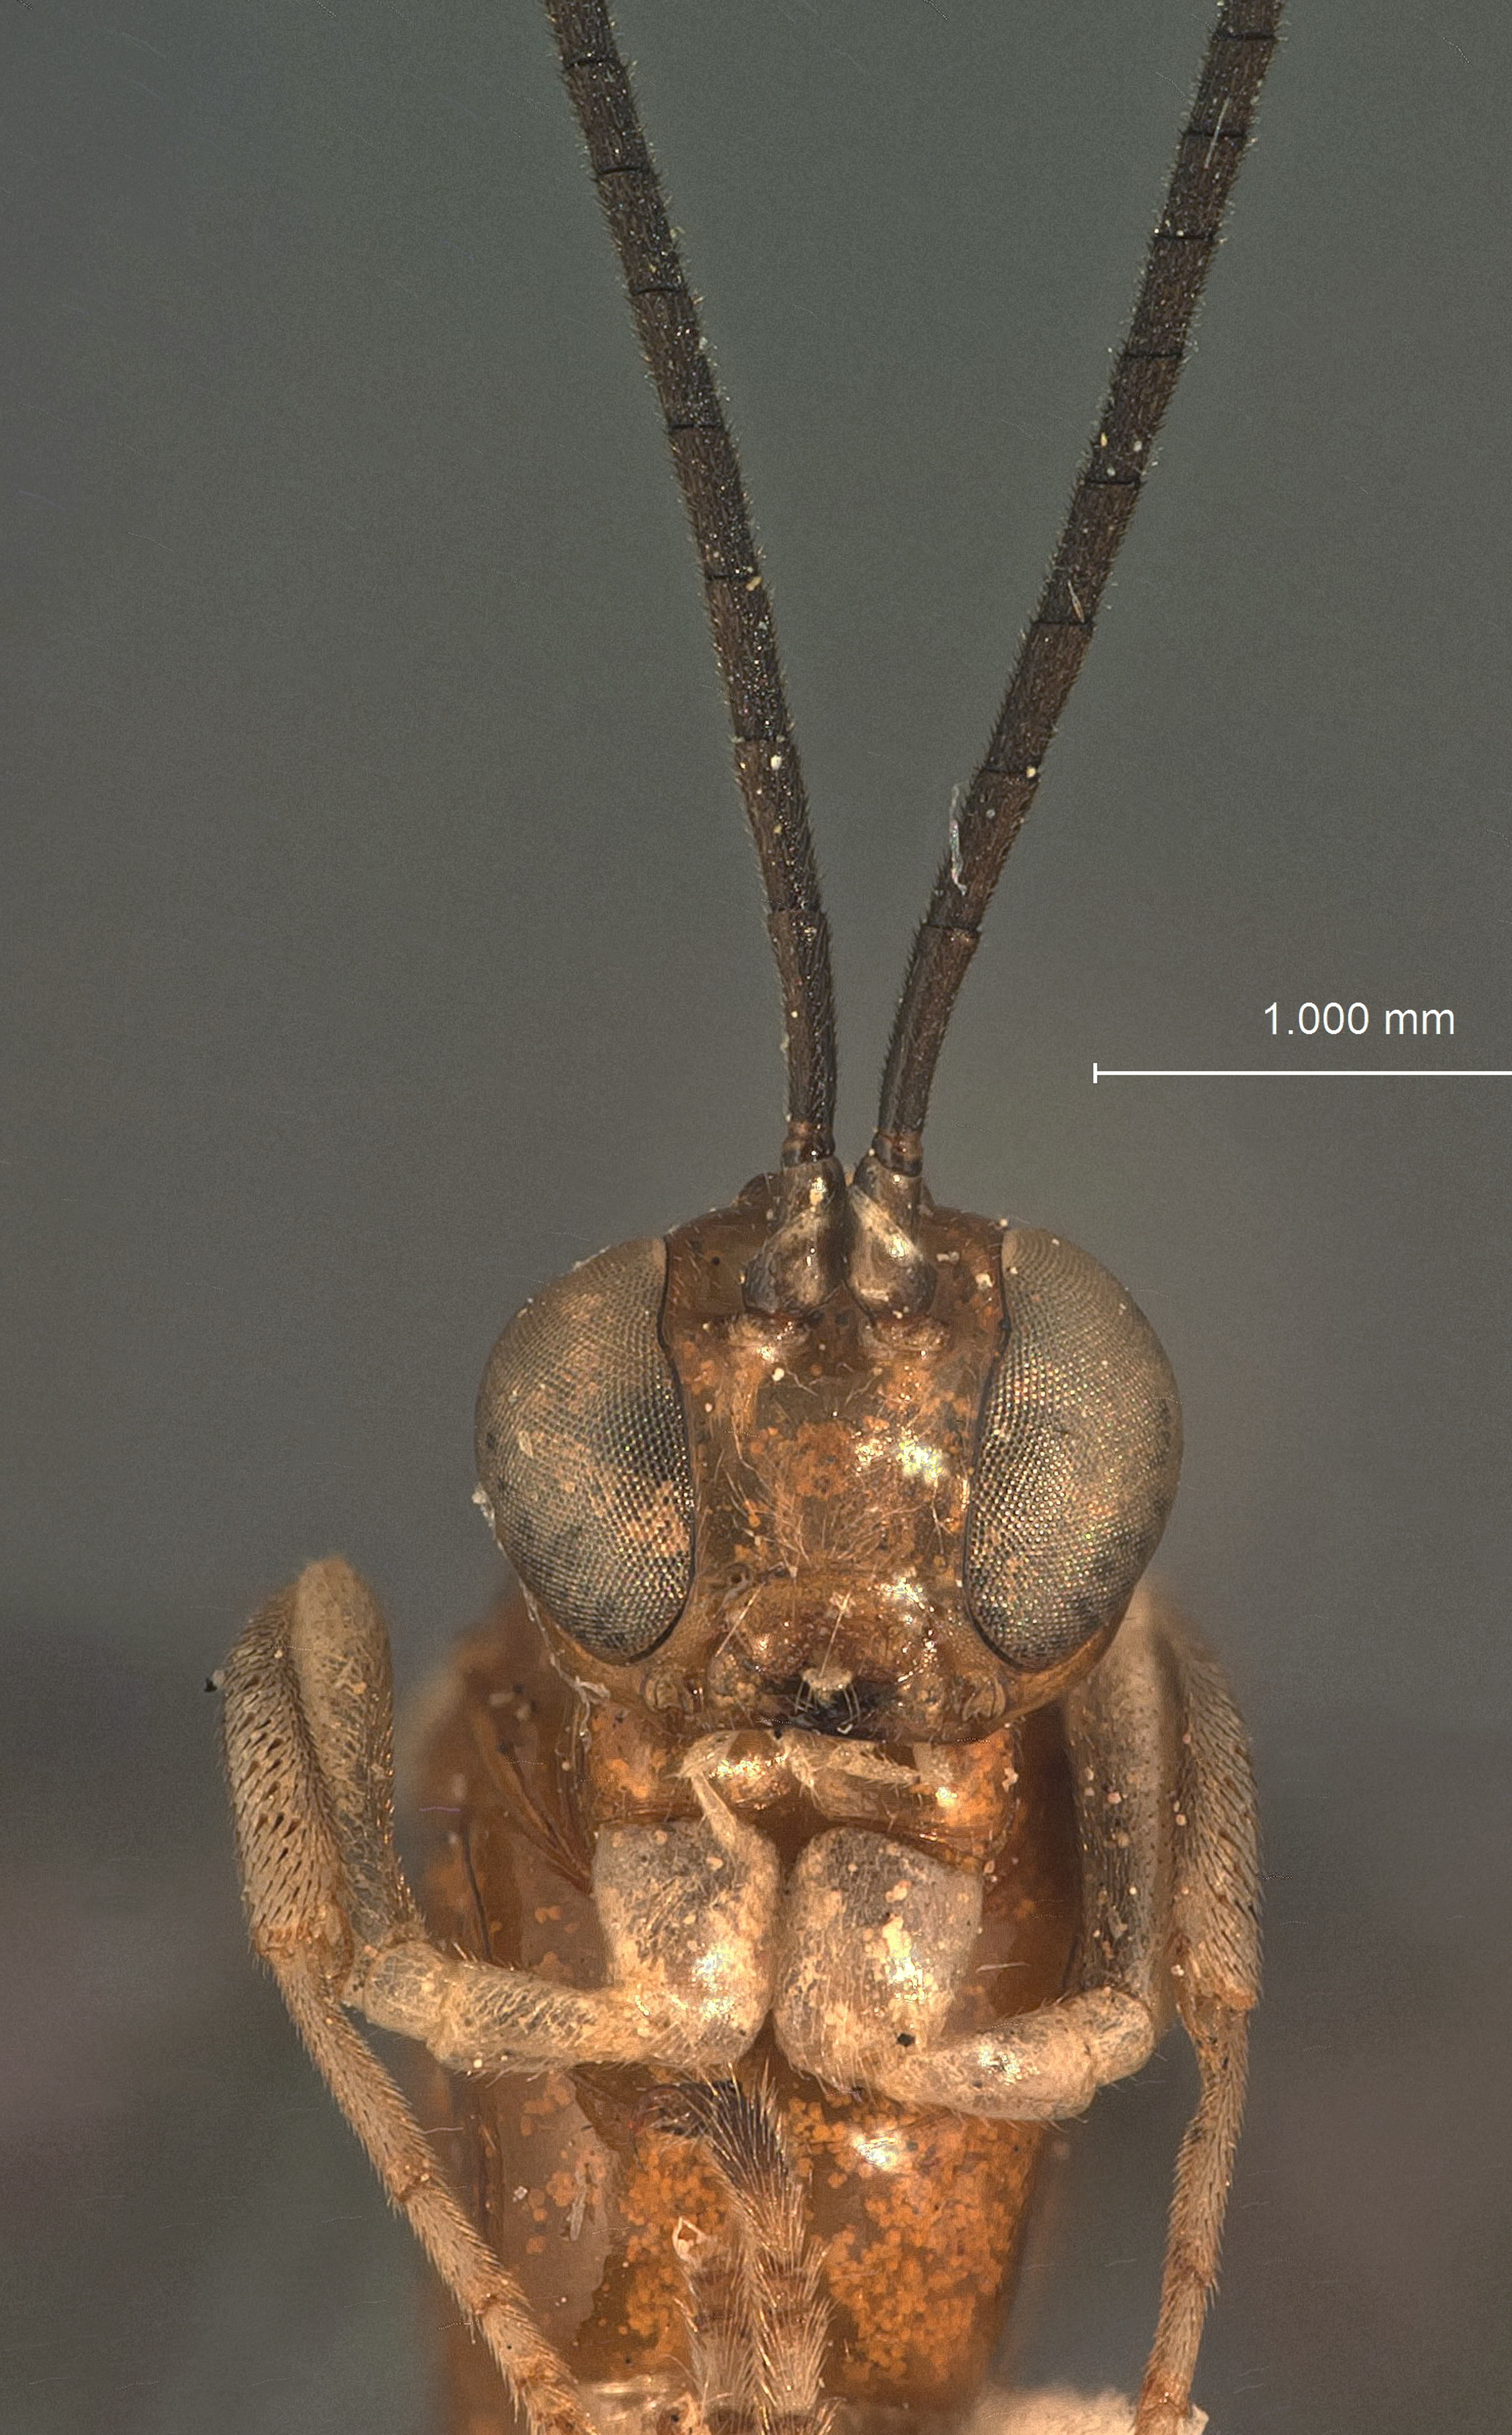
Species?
Calliephialtes ferrugineus
